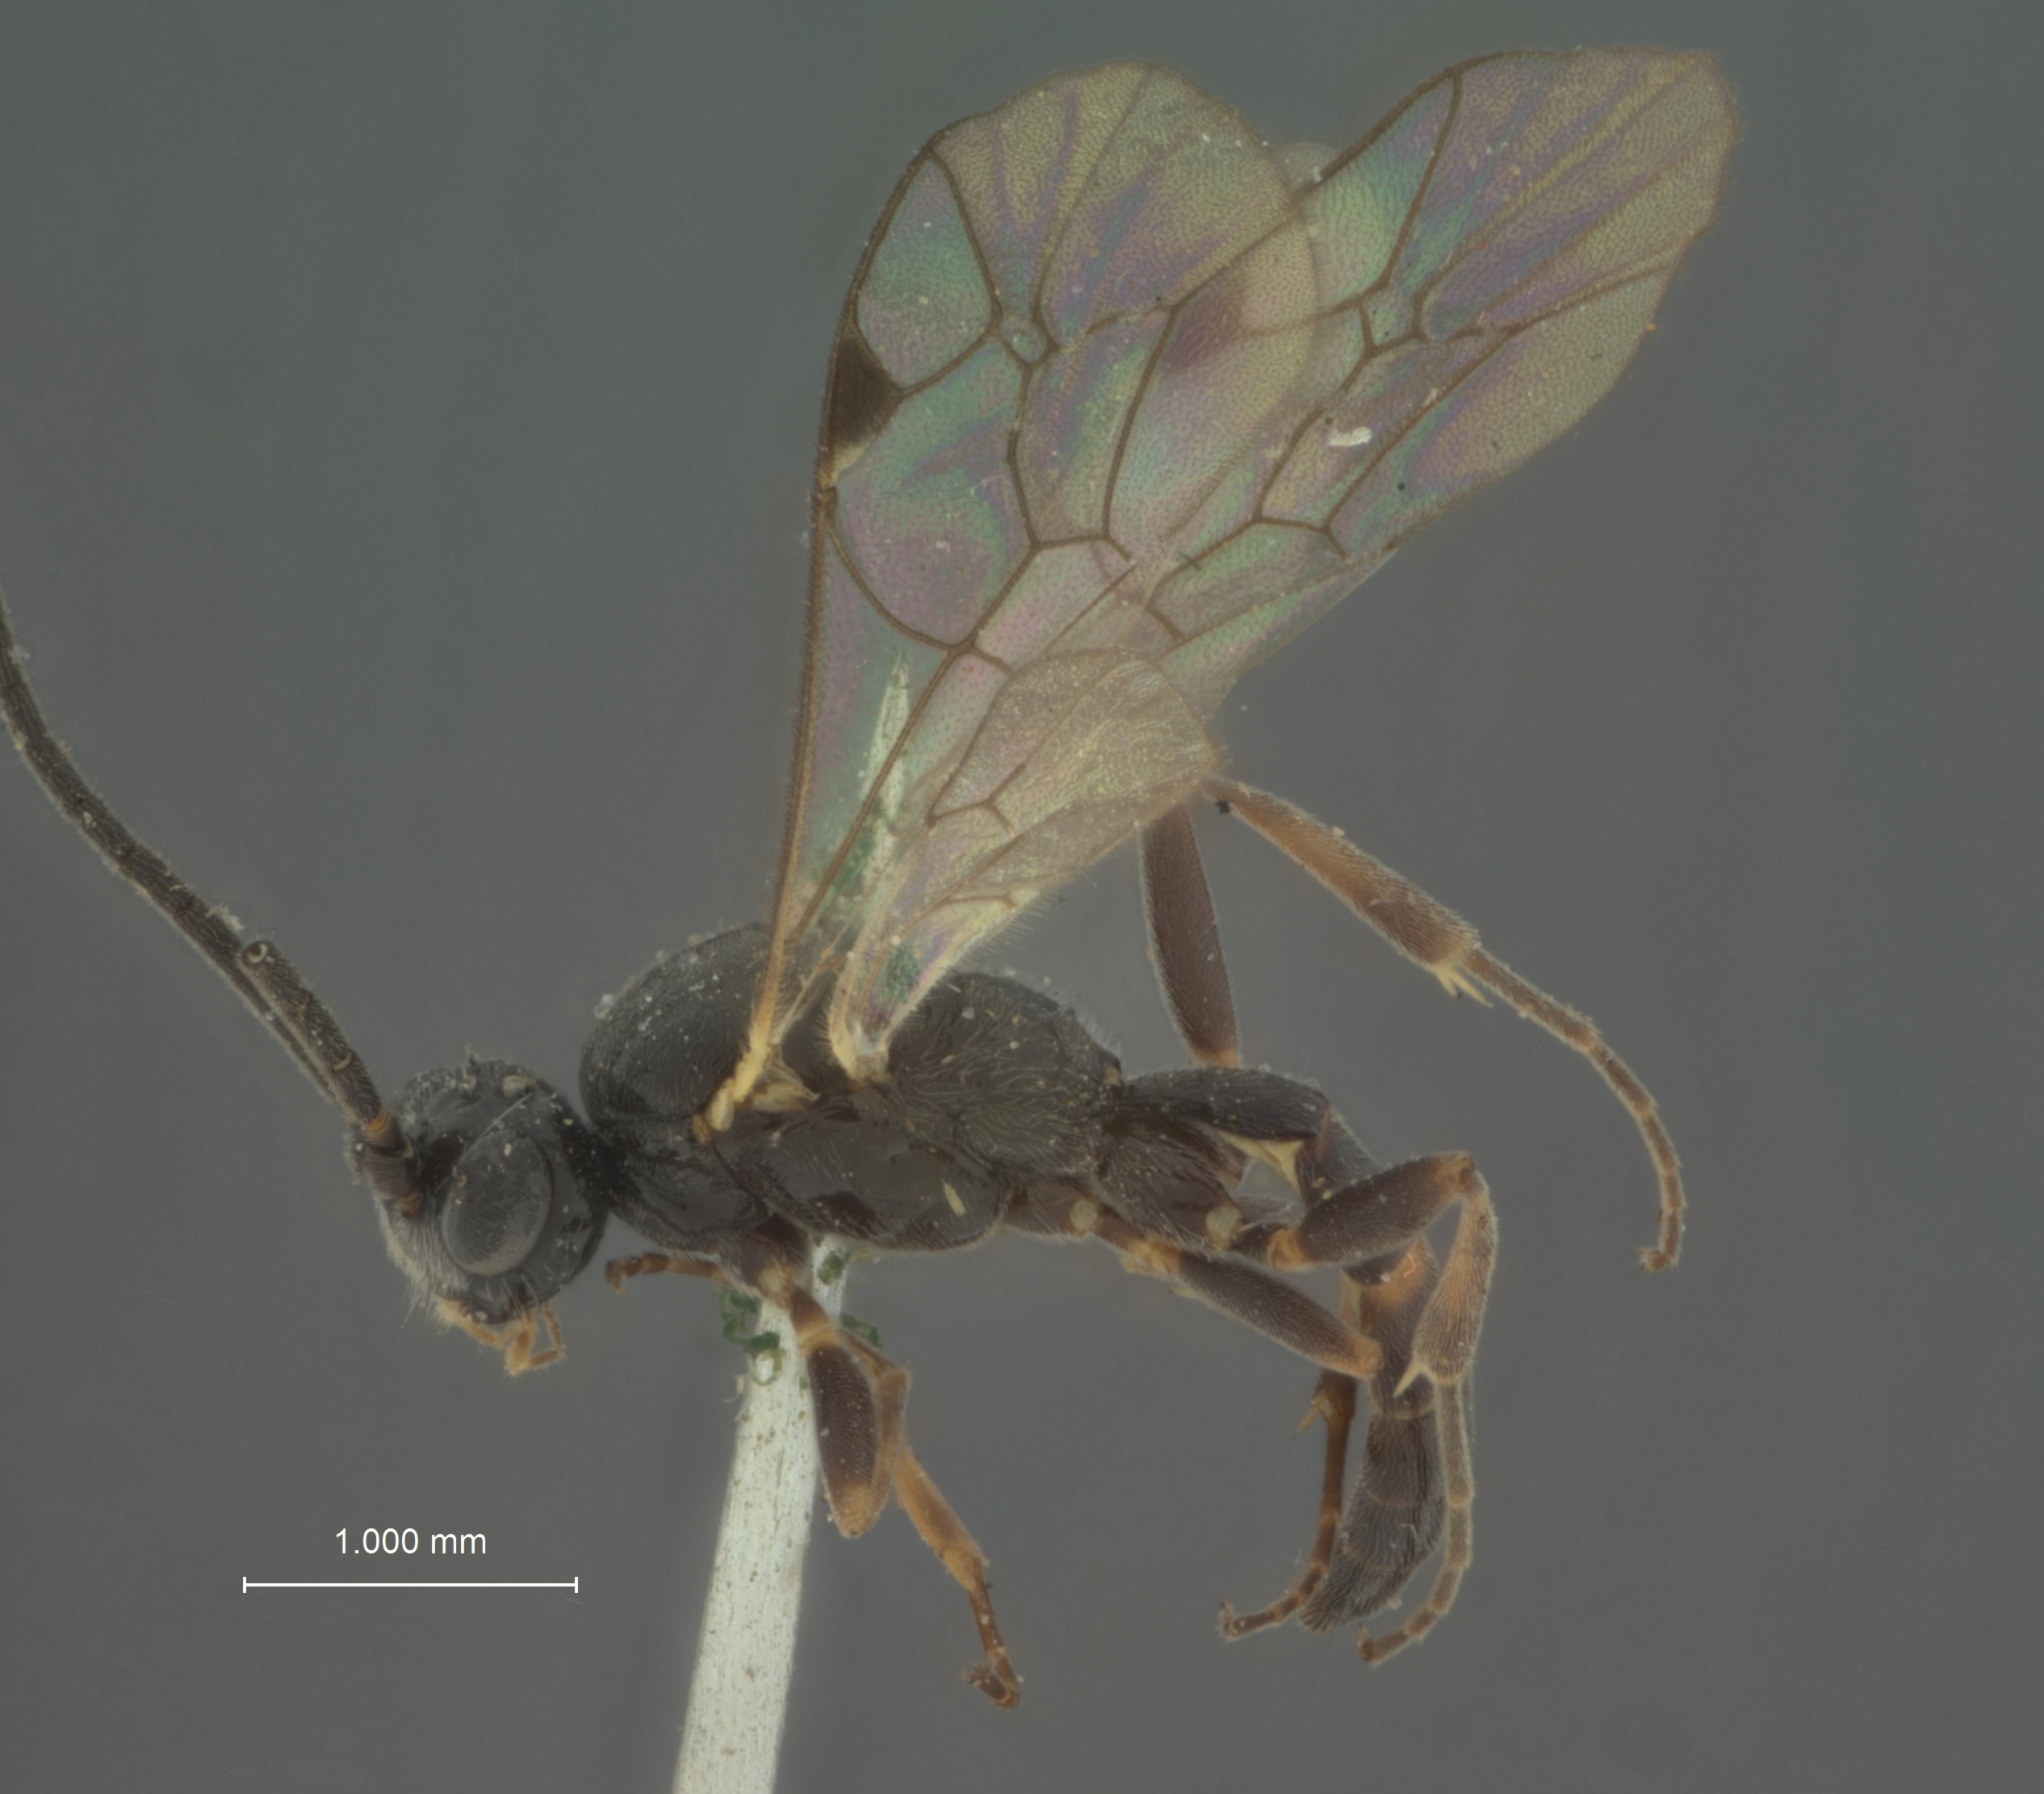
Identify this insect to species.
Ilapinastes incertus
